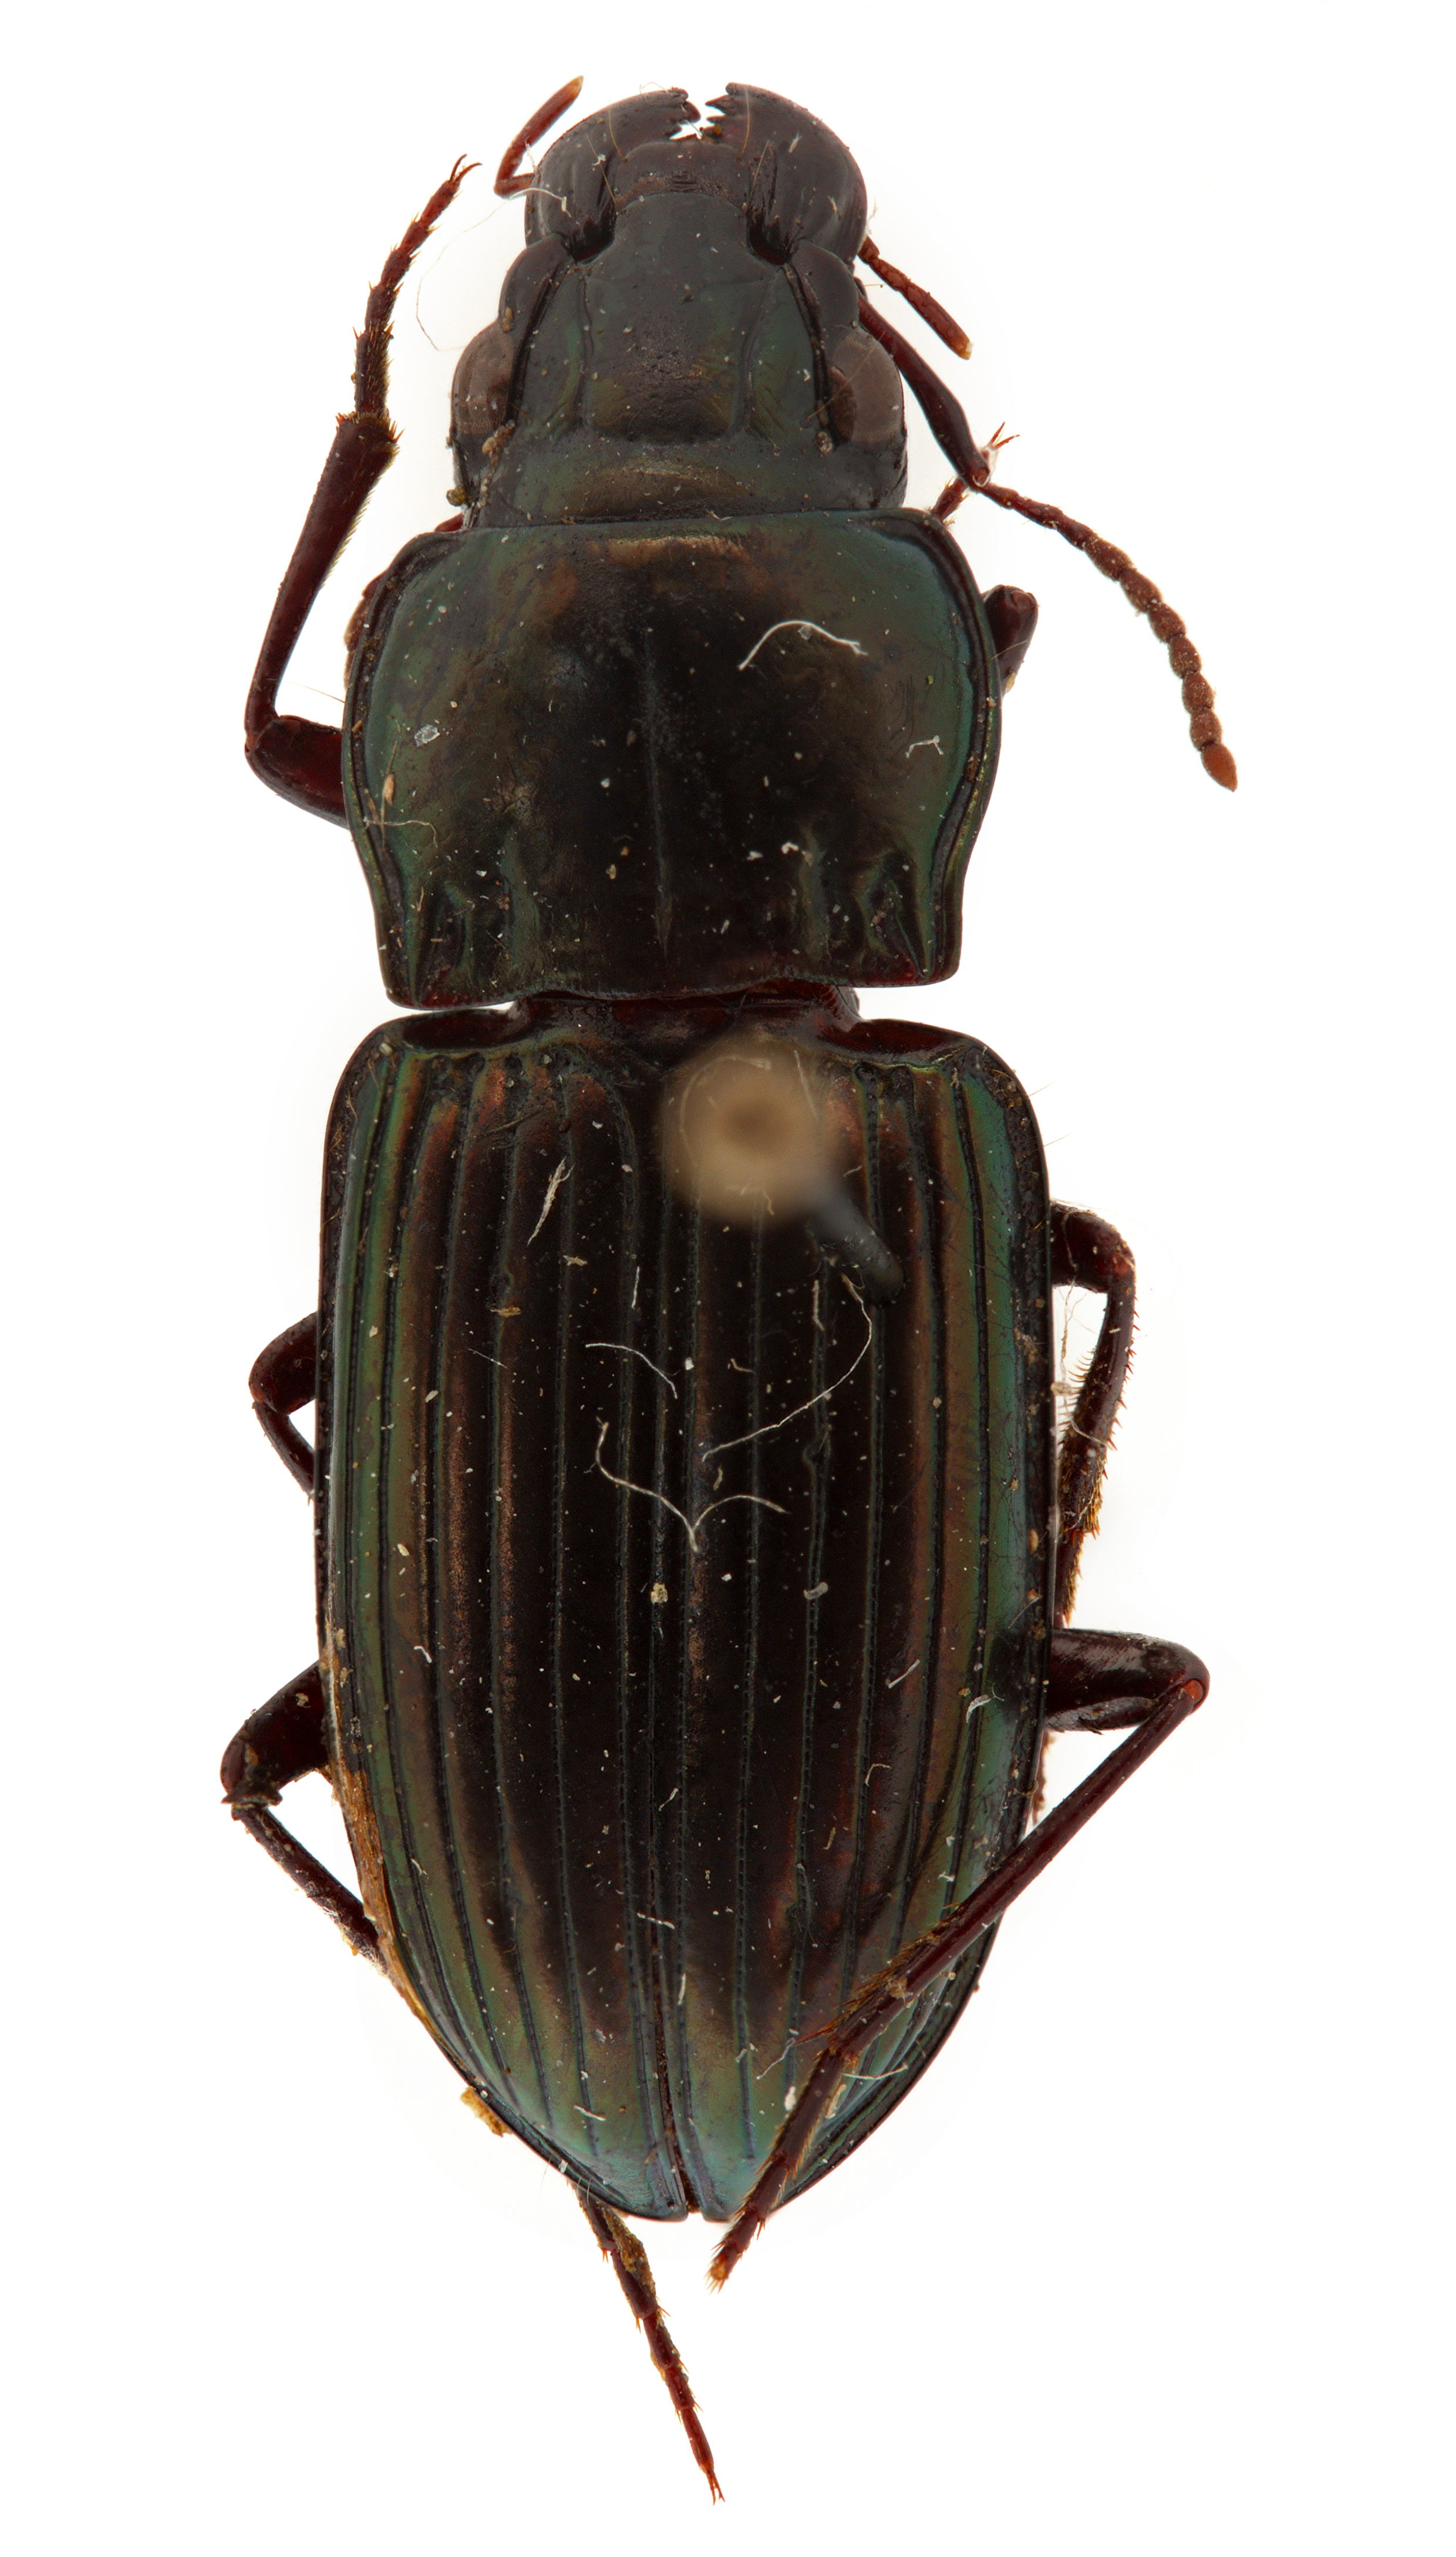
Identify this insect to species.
Hiletus versutus
